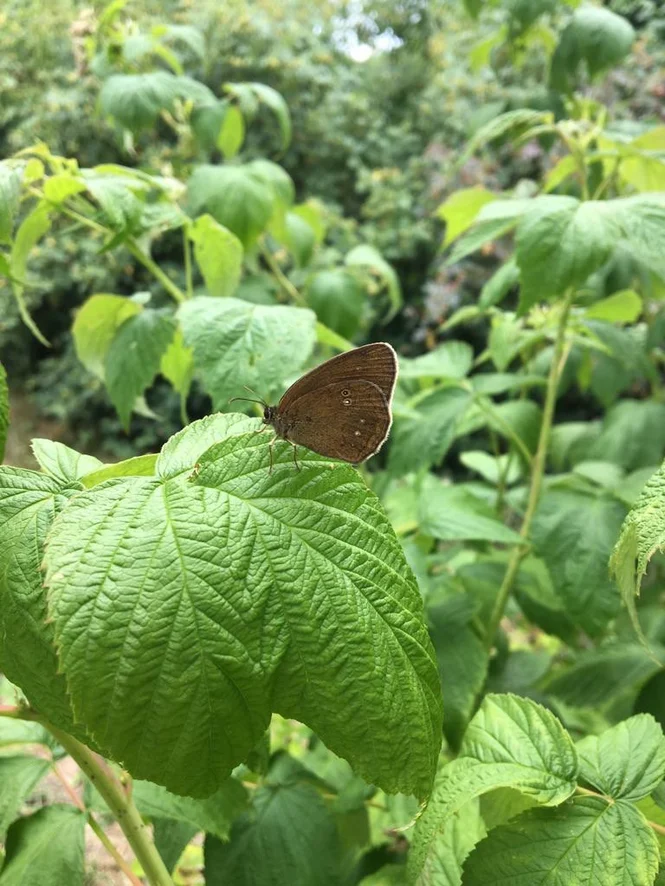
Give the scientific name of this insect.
Aphantopus hyperantus
